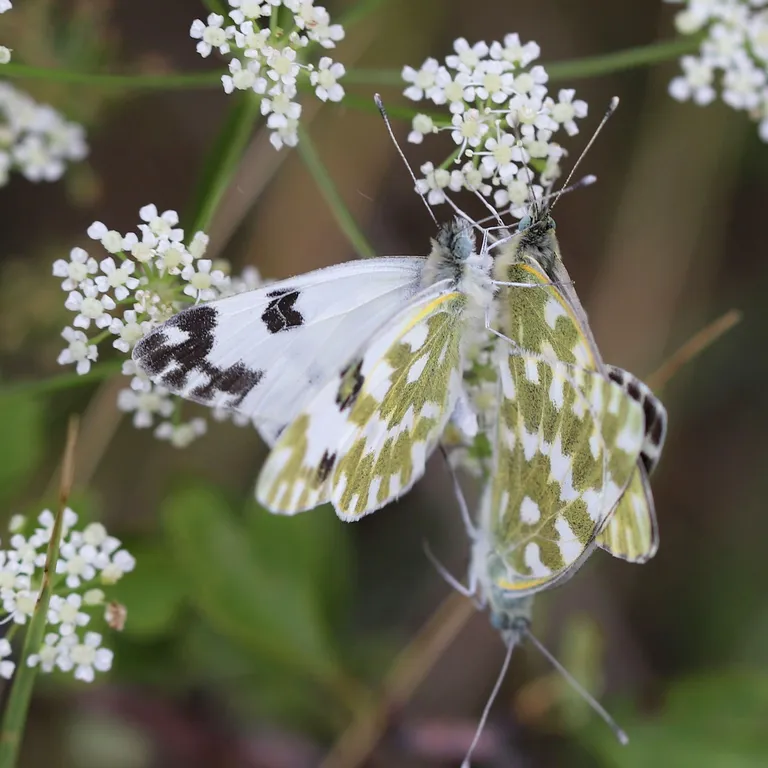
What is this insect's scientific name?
Pontia edusa
